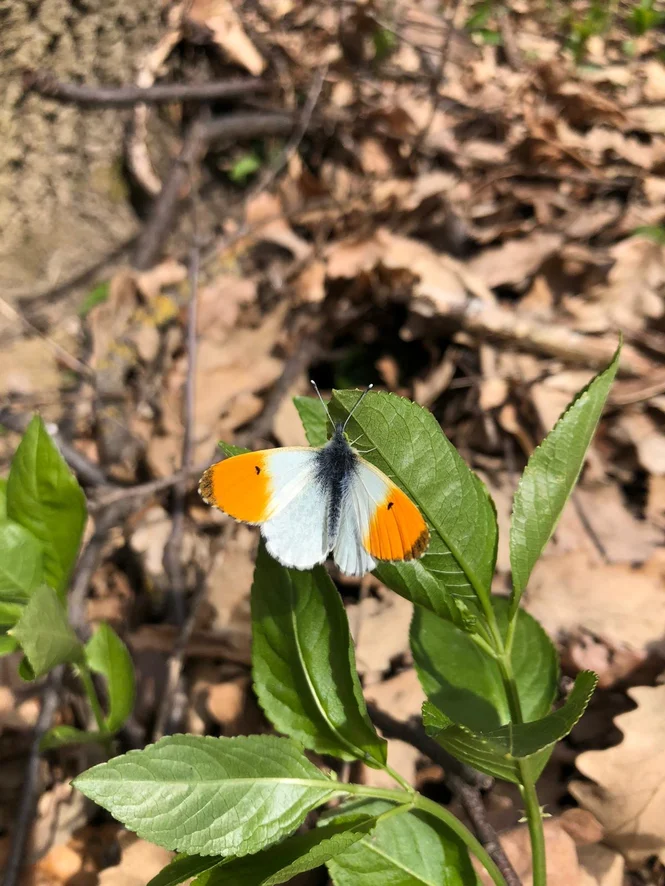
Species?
Anthocharis cardamines
